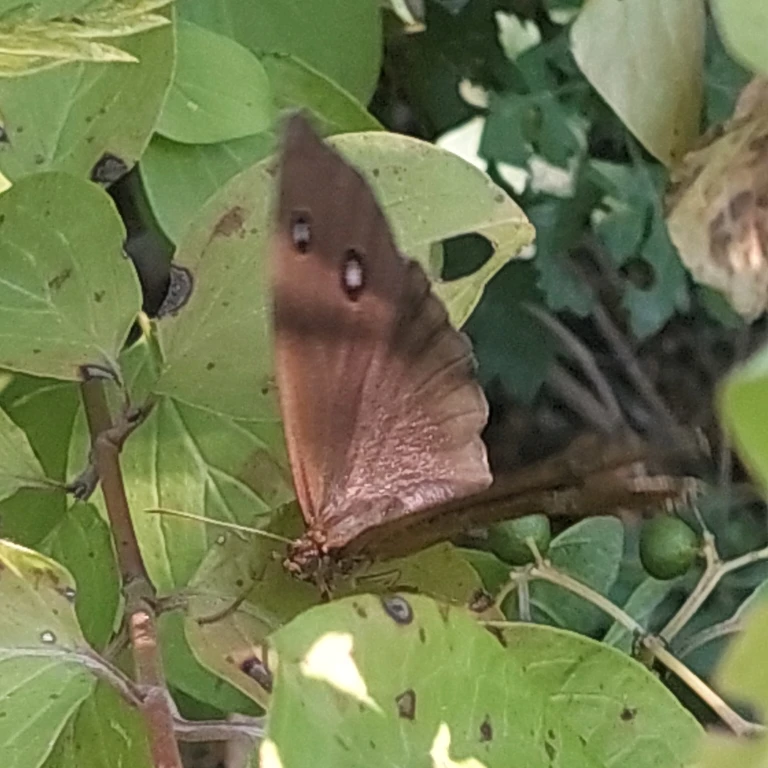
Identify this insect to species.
Minois dryas
